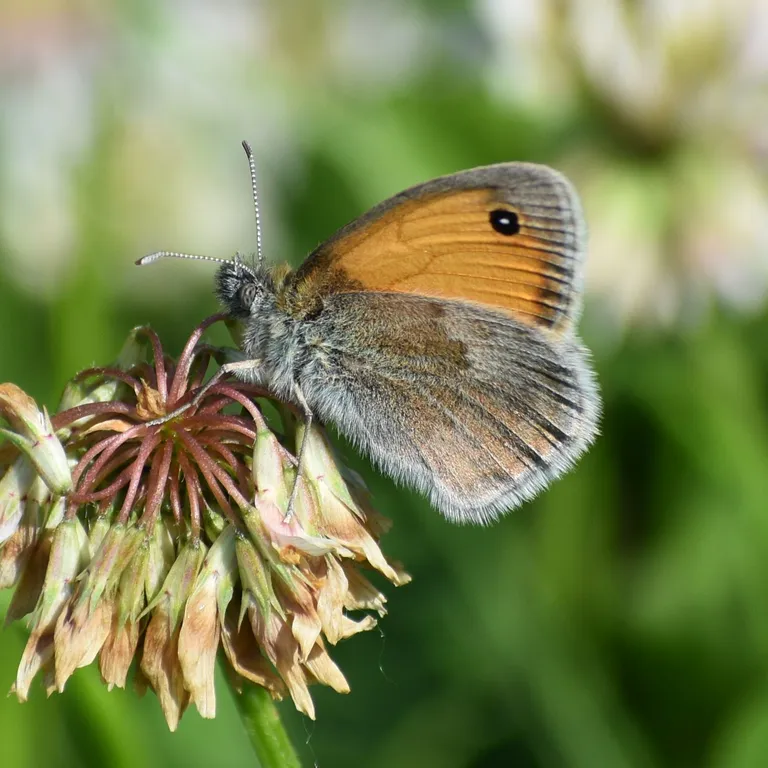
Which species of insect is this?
Coenonympha pamphilus
